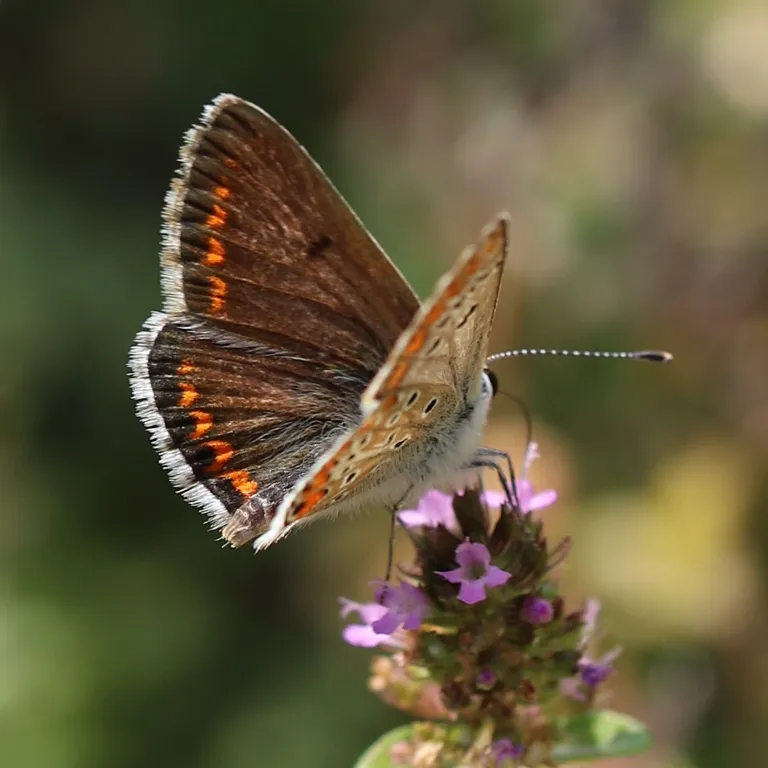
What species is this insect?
Aricia agestis/artaxerxes
